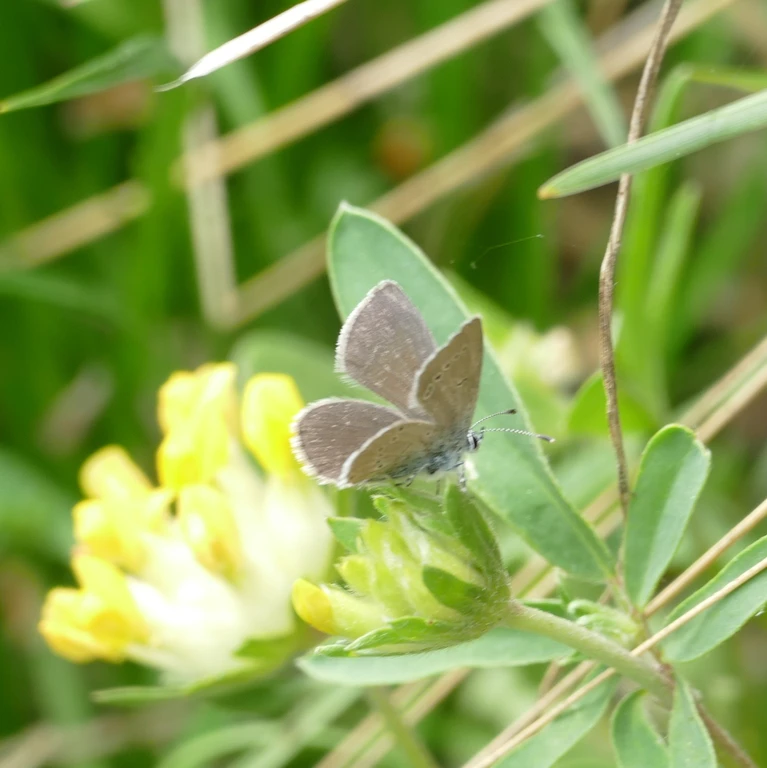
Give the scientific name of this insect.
Cupido minimus
